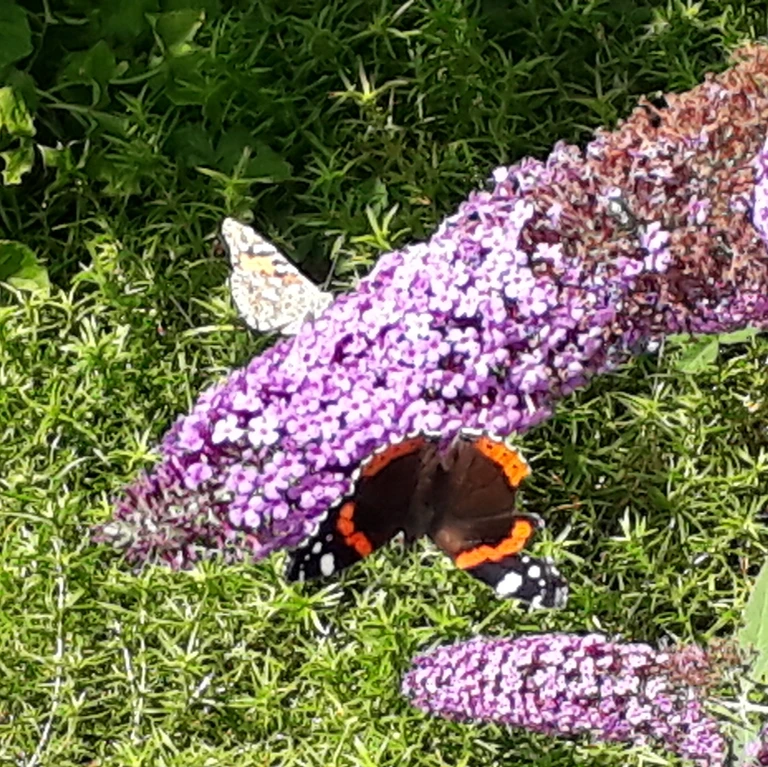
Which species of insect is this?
Vanessa atalanta
